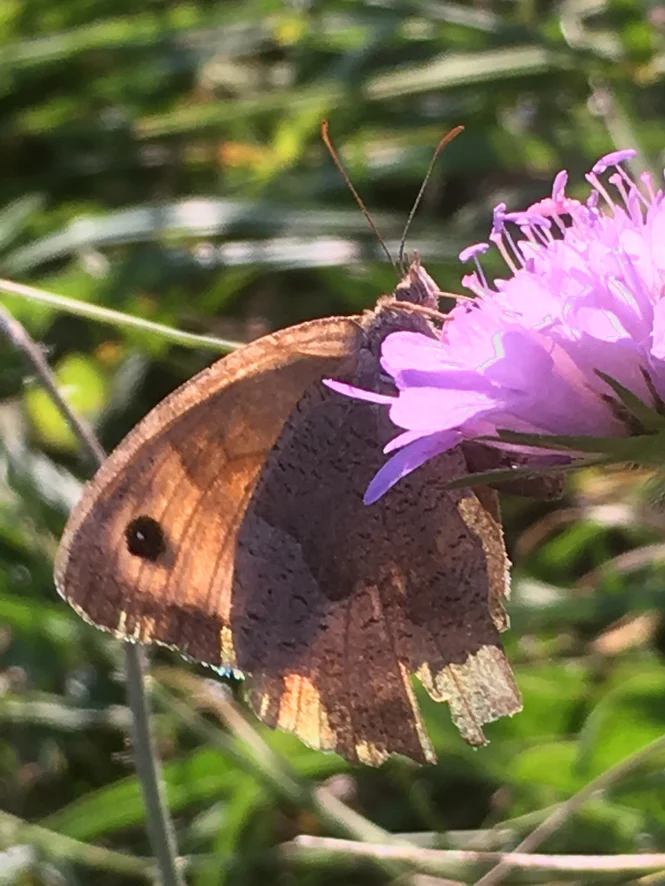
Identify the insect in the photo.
Maniola jurtina
